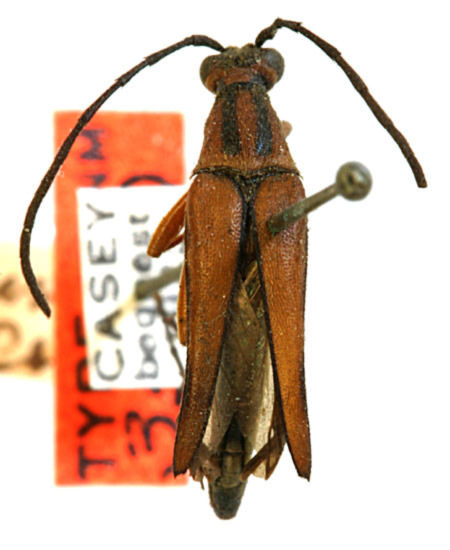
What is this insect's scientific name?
Strangalia famelica (also Ophistomis ochreipennis)
